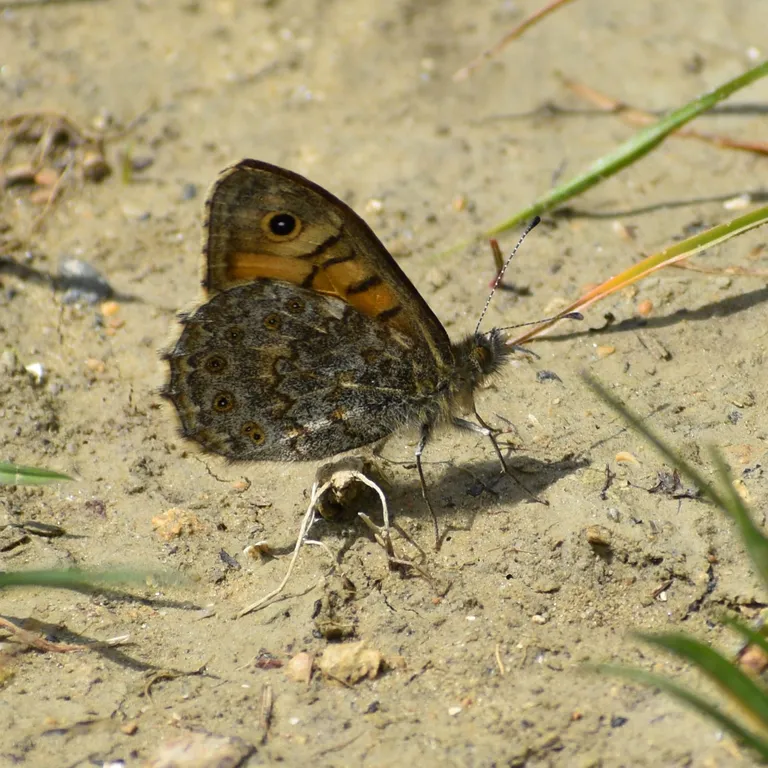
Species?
Lasiommata megera (also Pararge megera)
